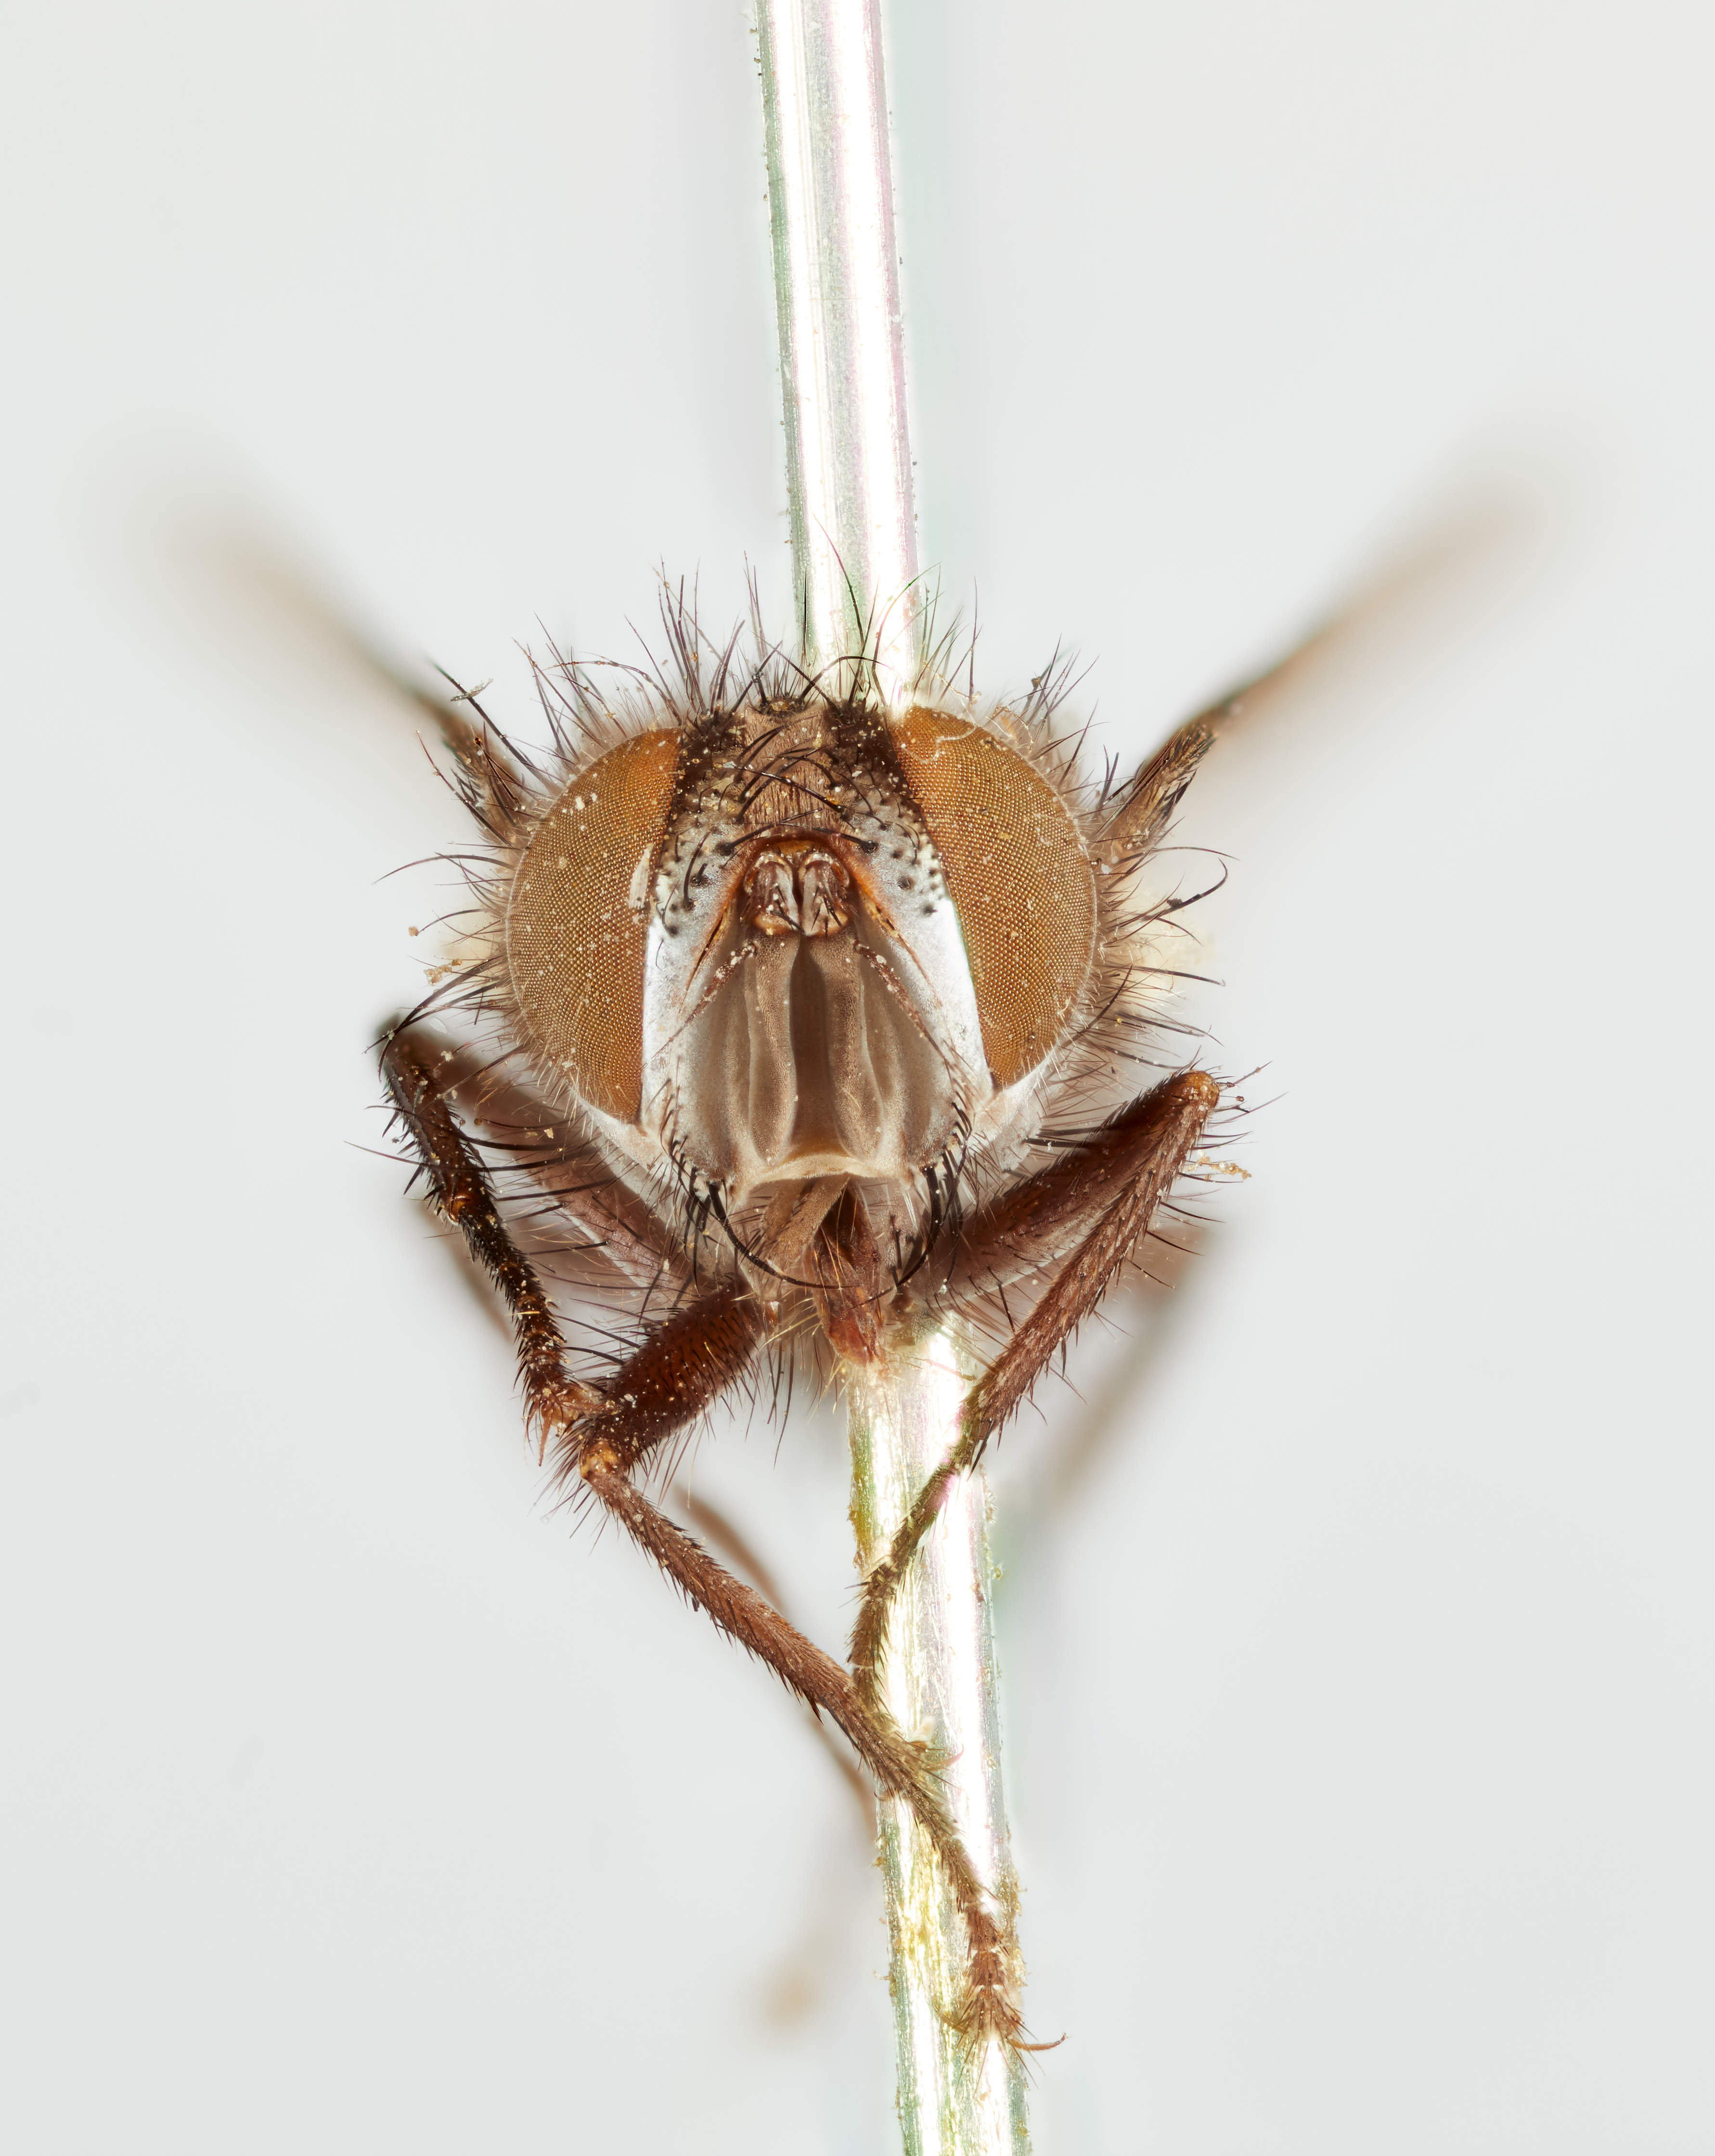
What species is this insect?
Exorista fronto
